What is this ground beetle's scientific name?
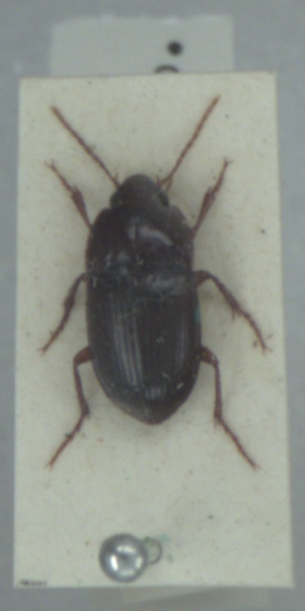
Amara plebeja
